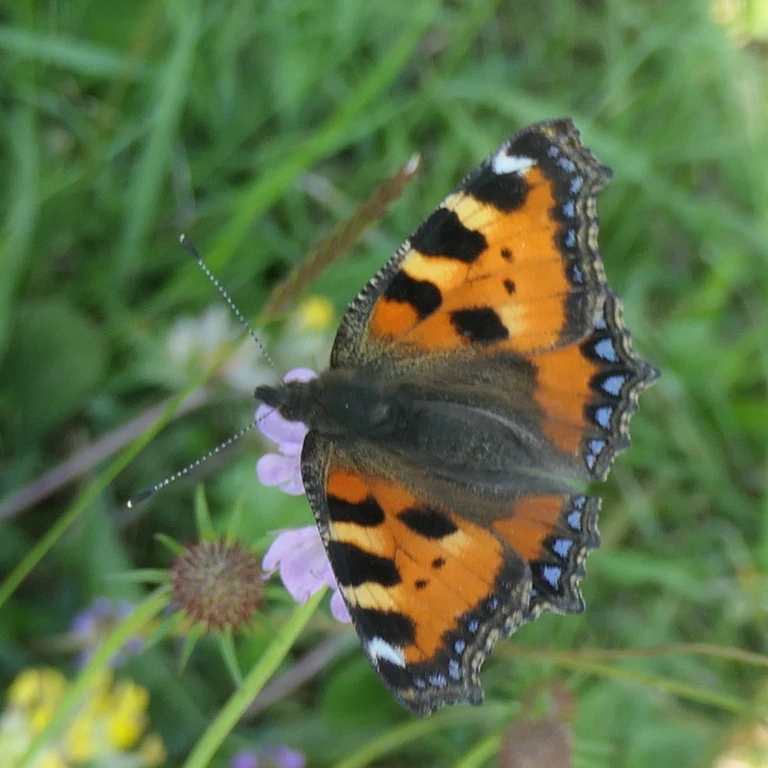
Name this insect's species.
Aglais urticae
